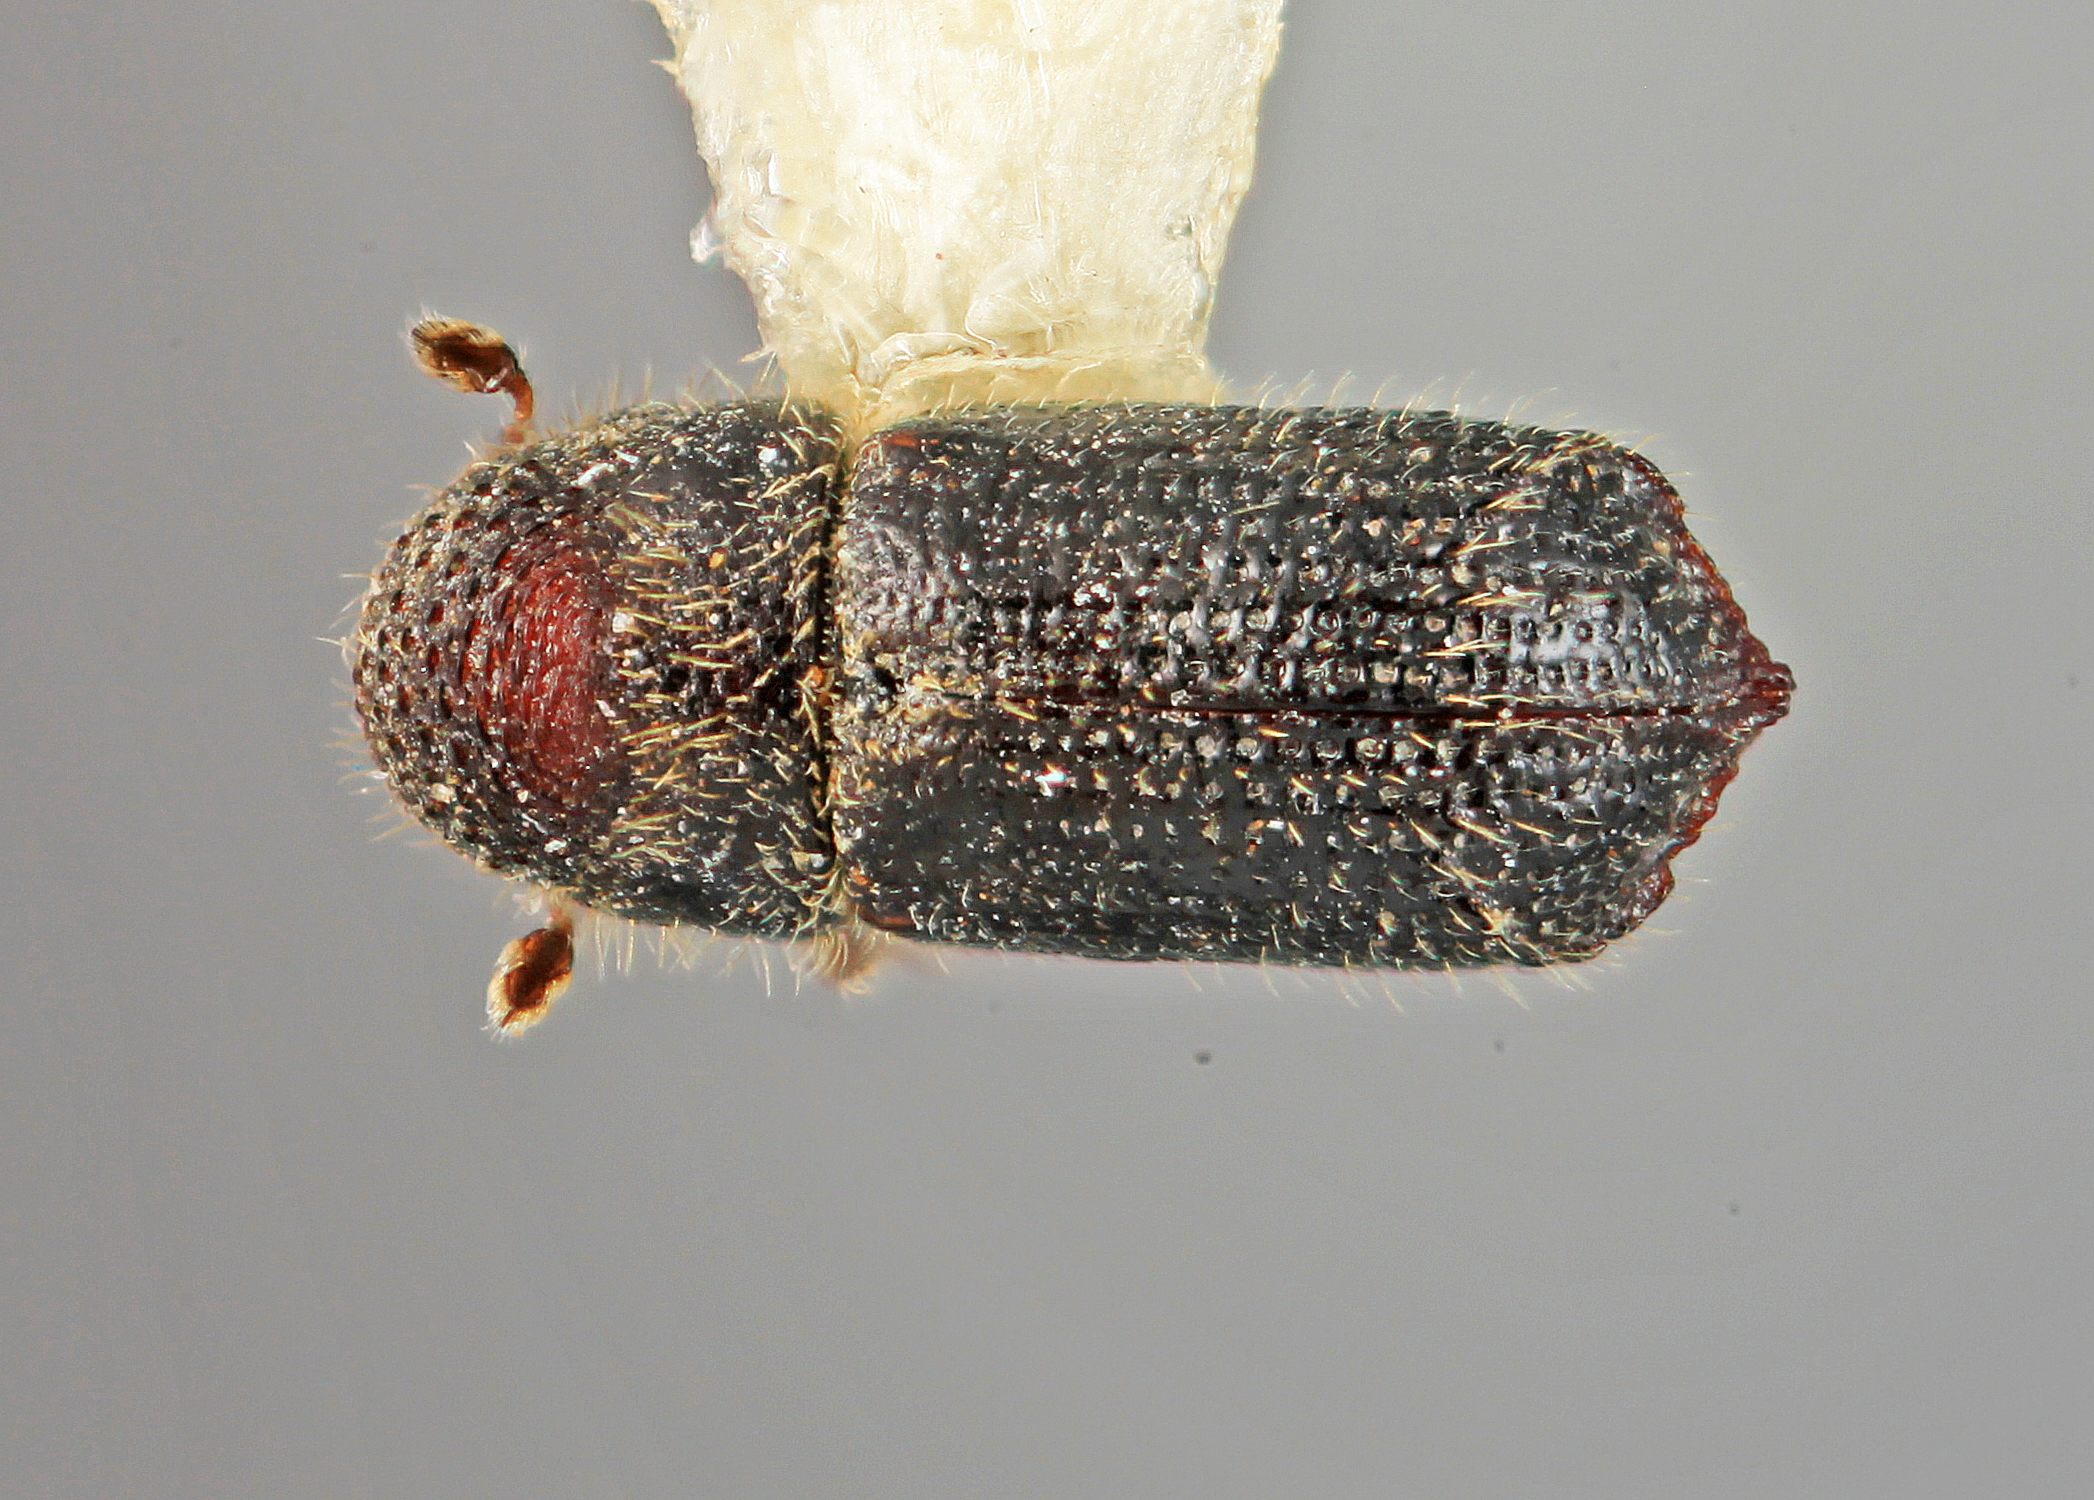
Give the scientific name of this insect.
Phloeocleptus ardis
